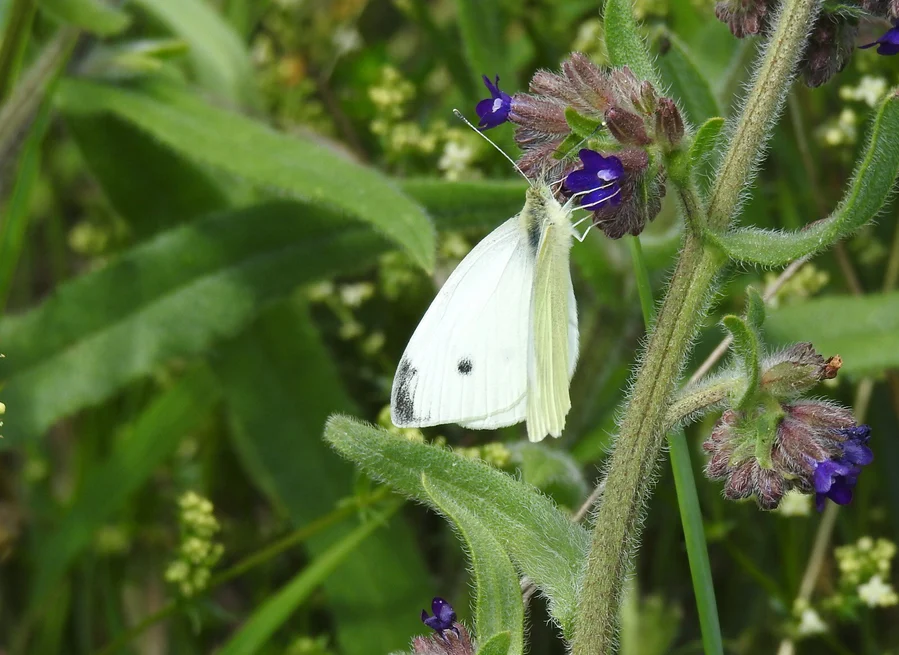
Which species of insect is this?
Pieris rapae
